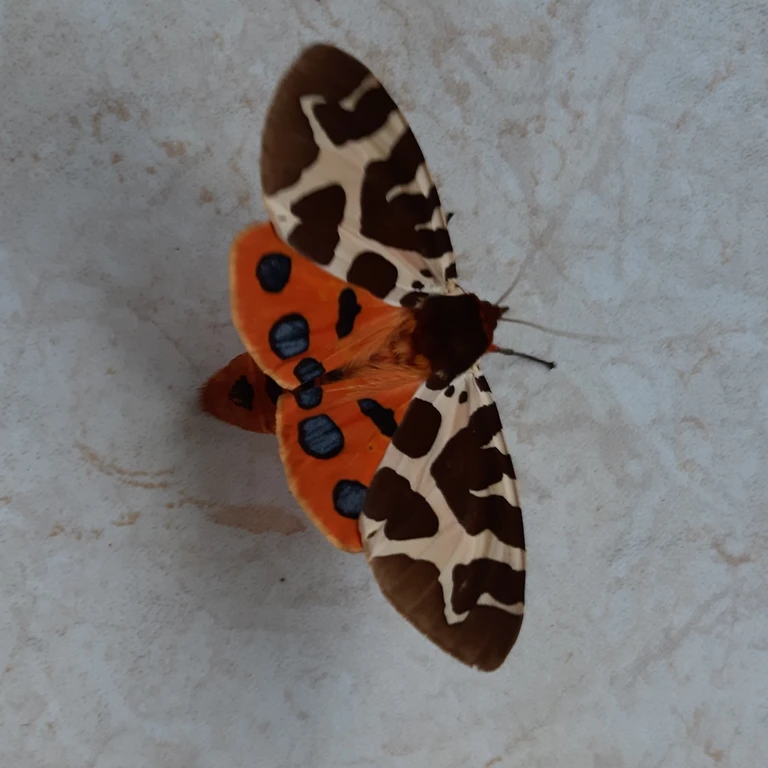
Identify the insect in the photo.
Arctia caja
